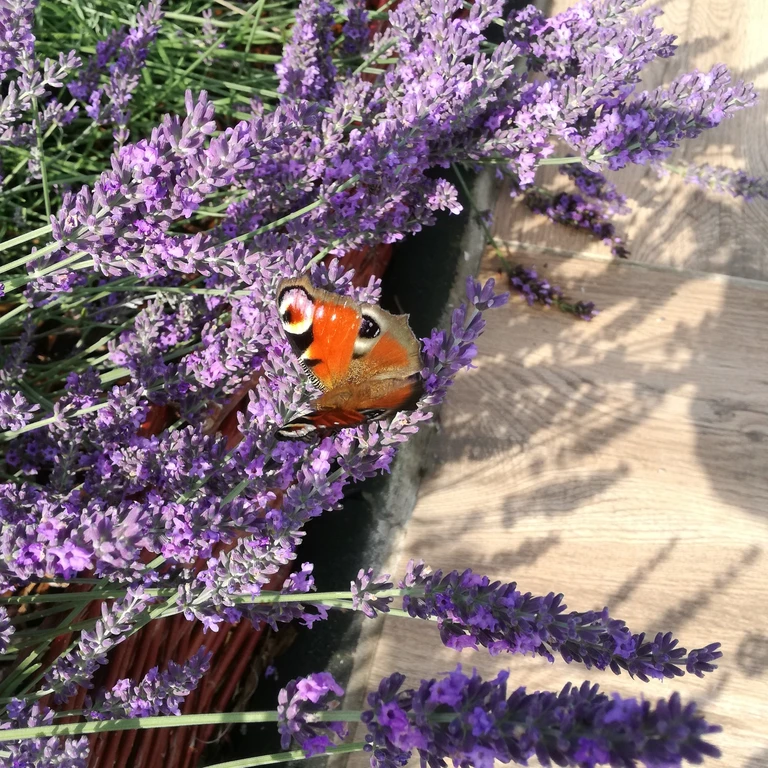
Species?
Aglais io
